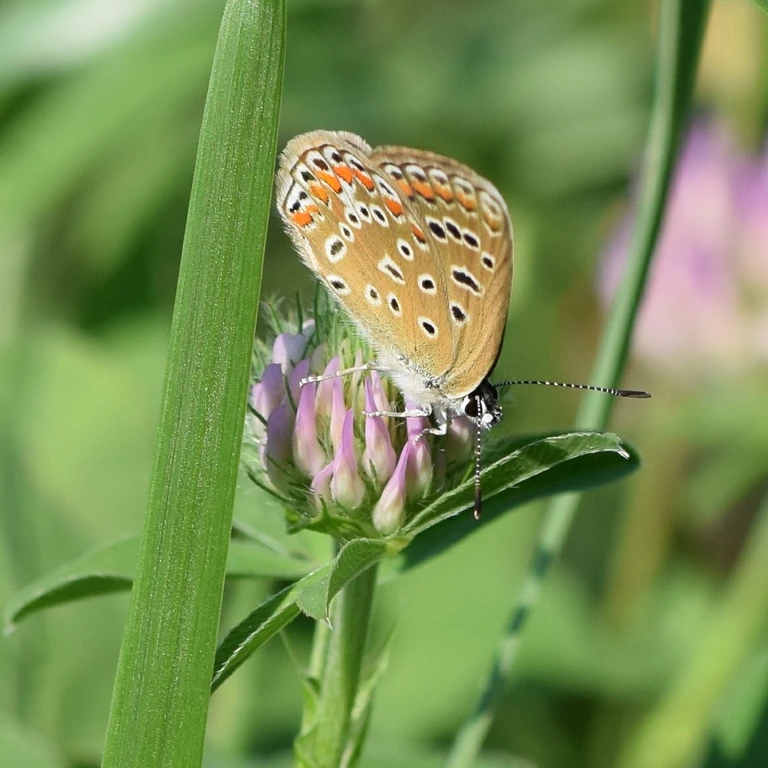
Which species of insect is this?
Polyommatus icarus
